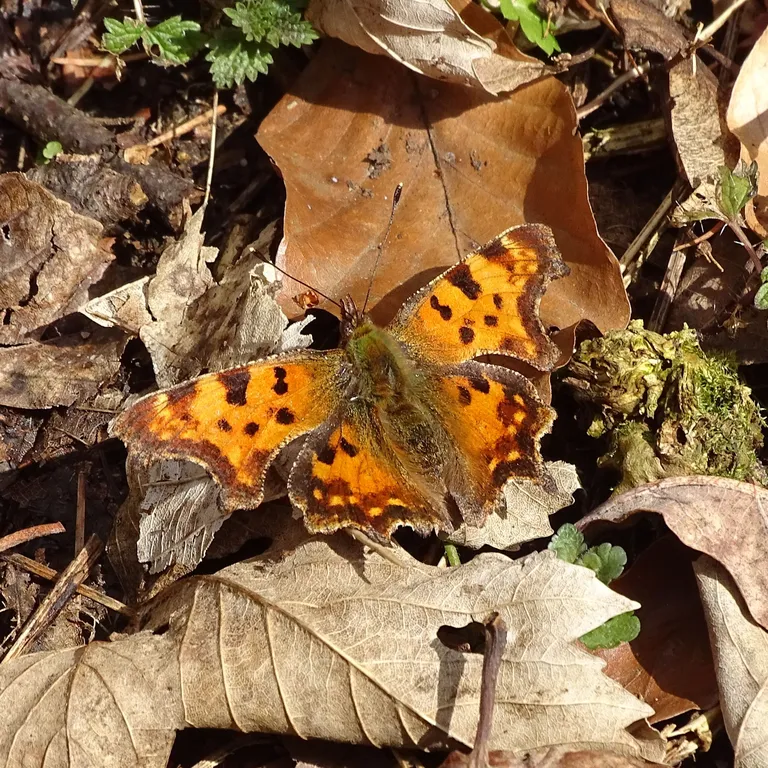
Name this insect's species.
Polygonia c-album
